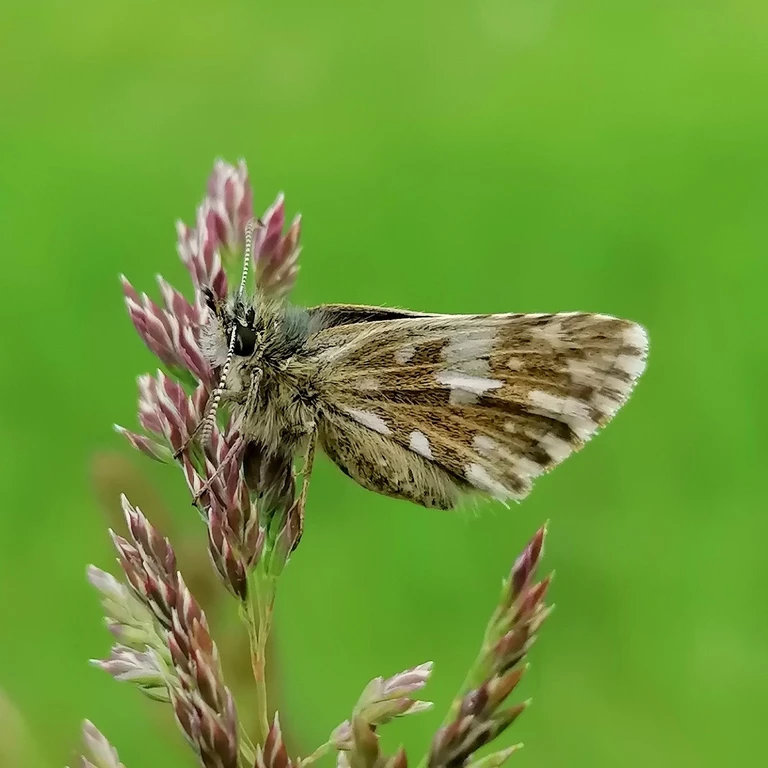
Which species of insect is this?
Pyrgus malvae
